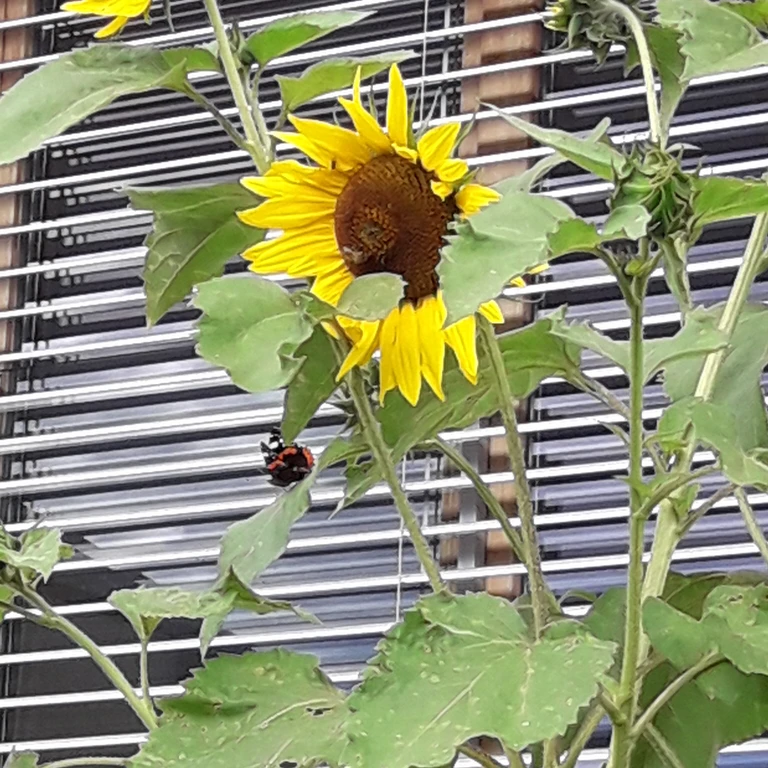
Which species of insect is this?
Vanessa atalanta
